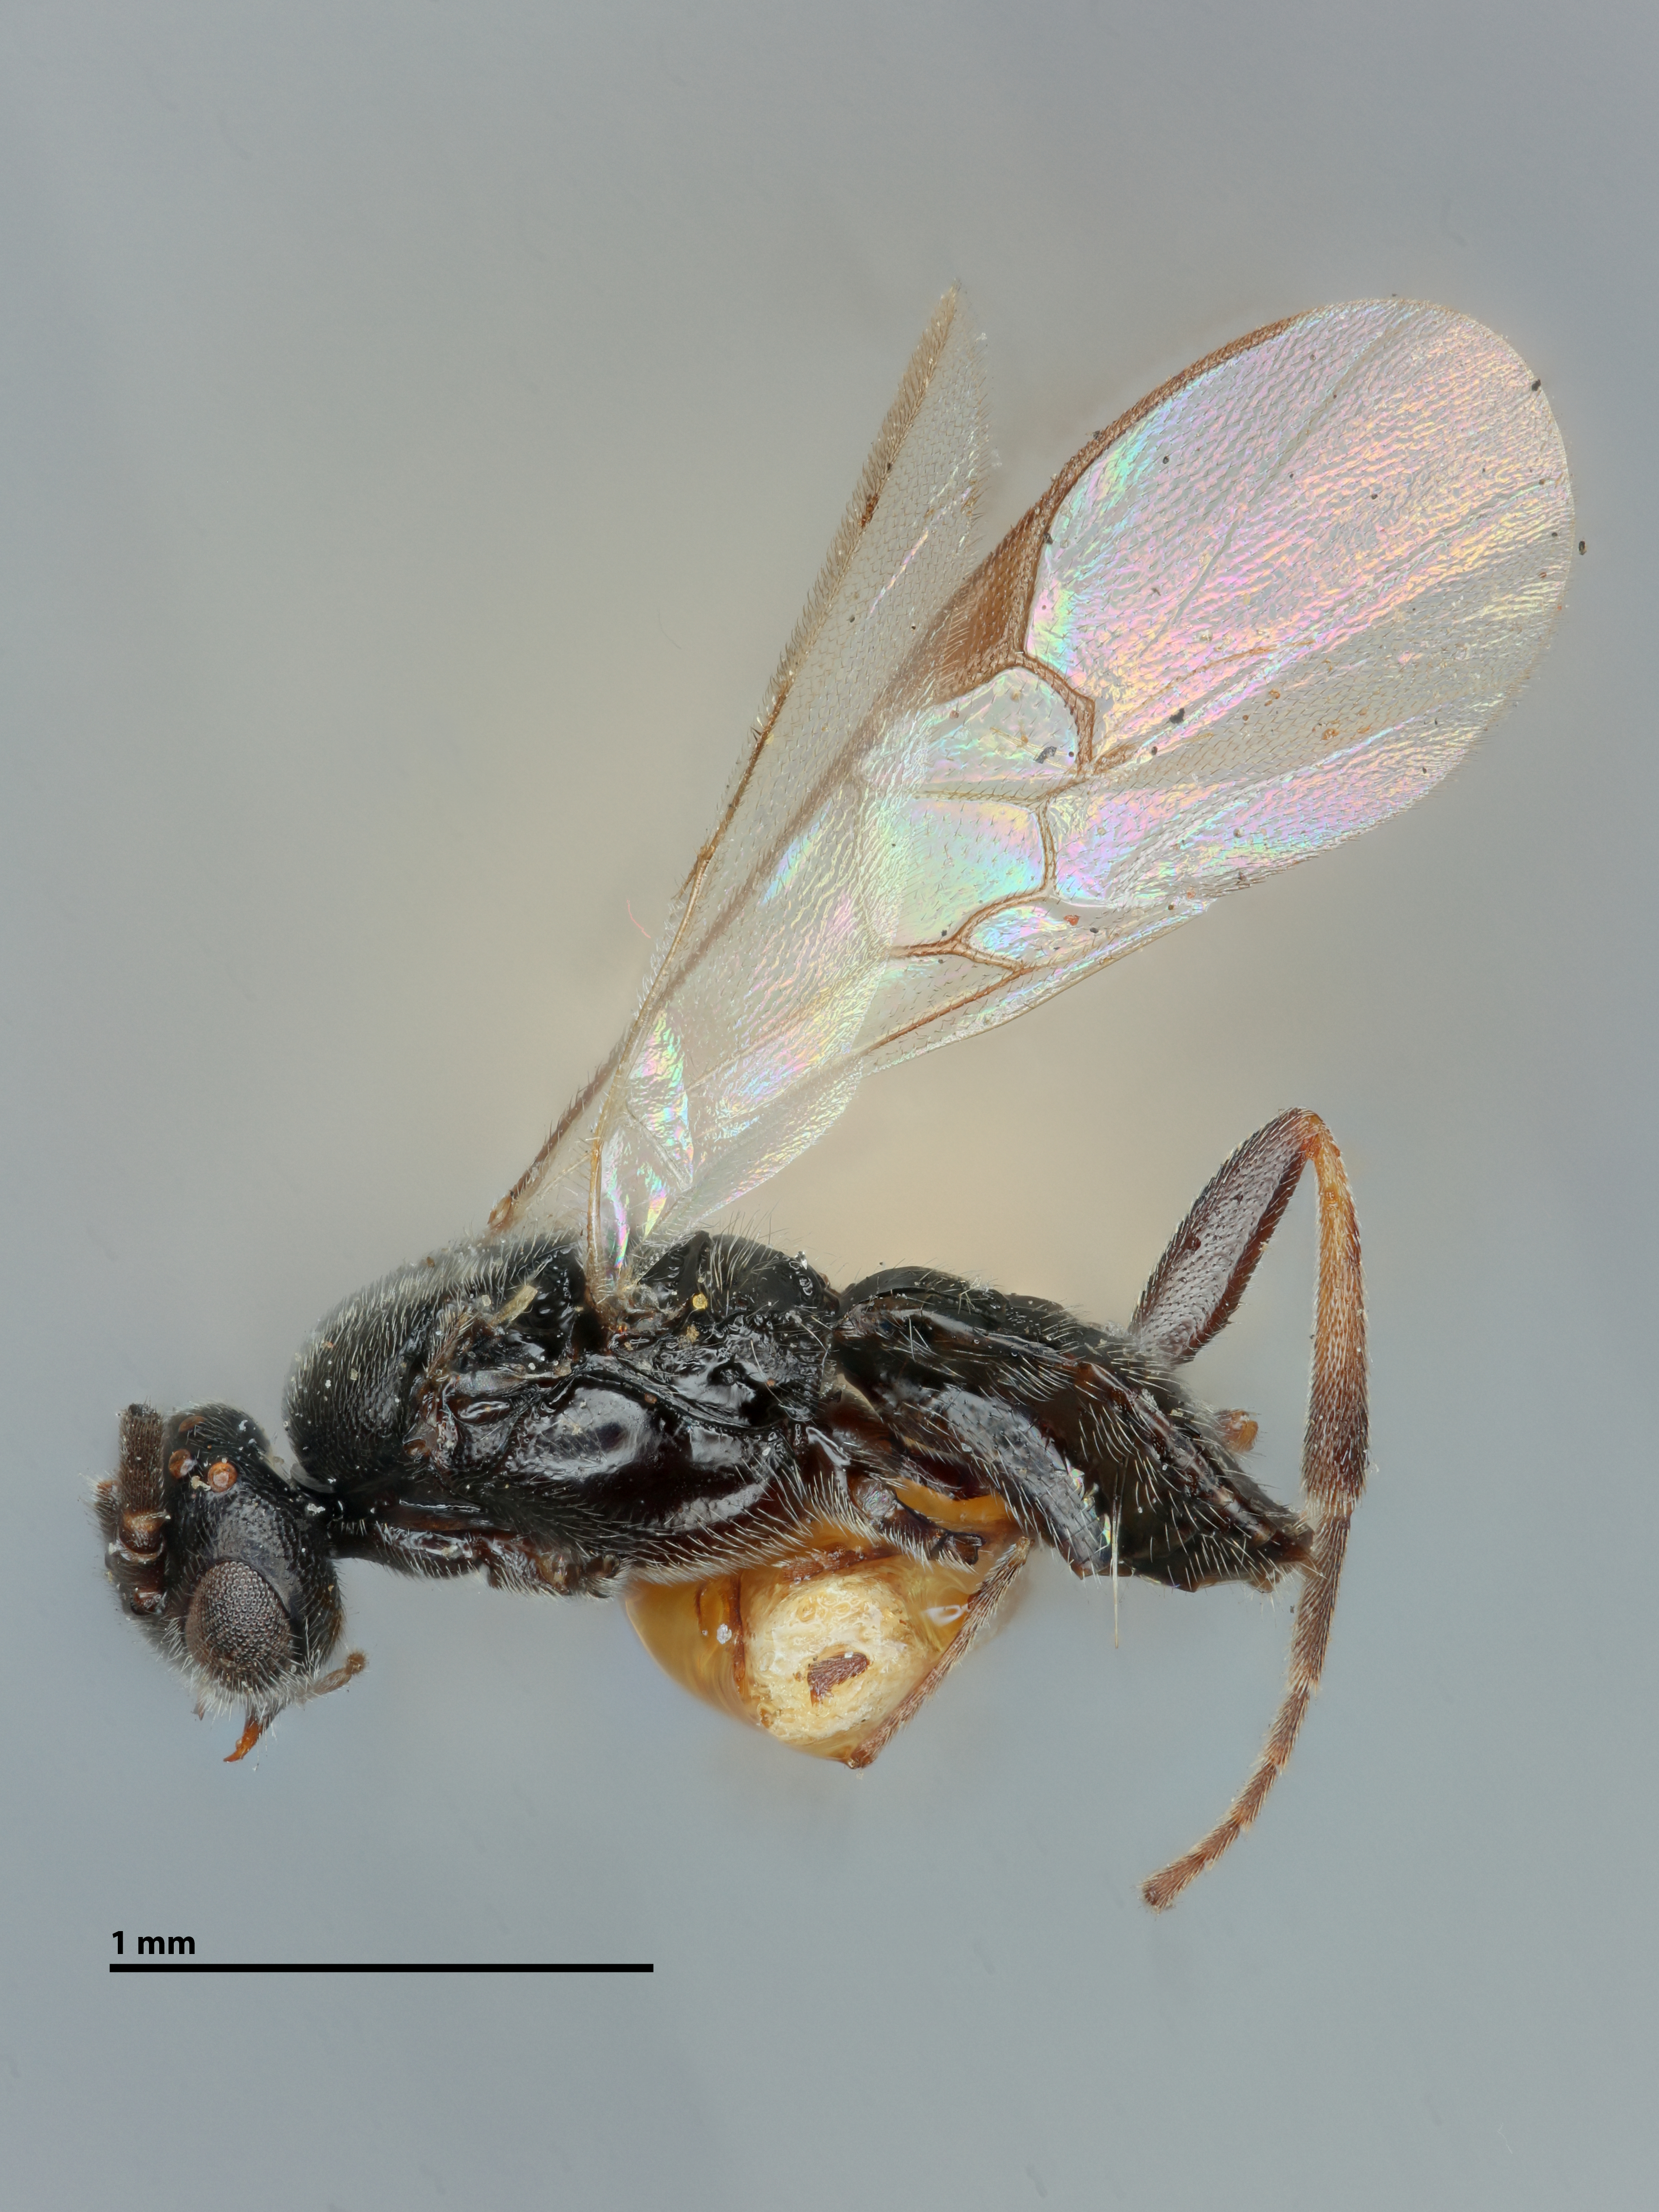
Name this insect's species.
Apanteles monticola
